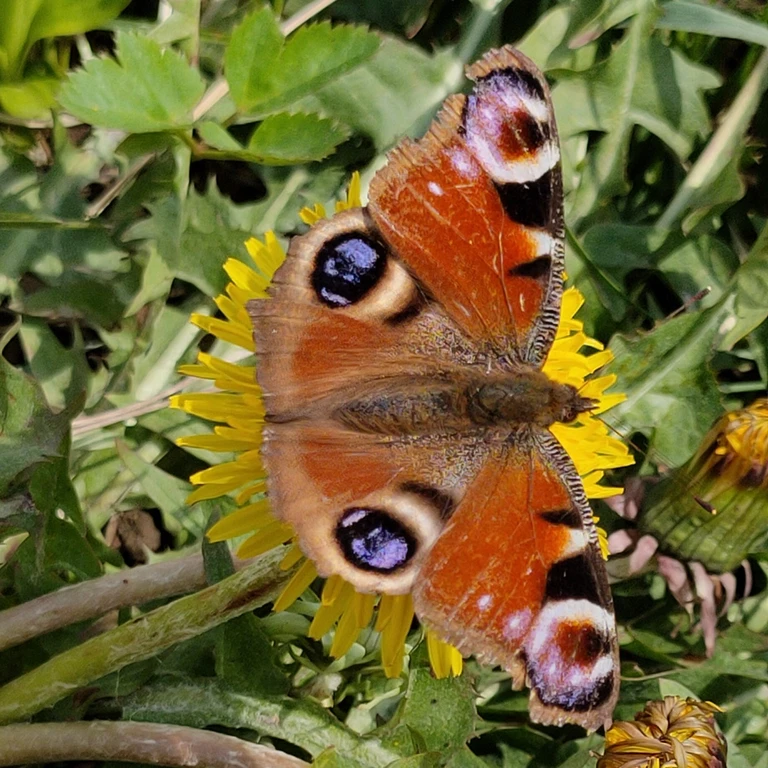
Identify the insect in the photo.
Aglais io
